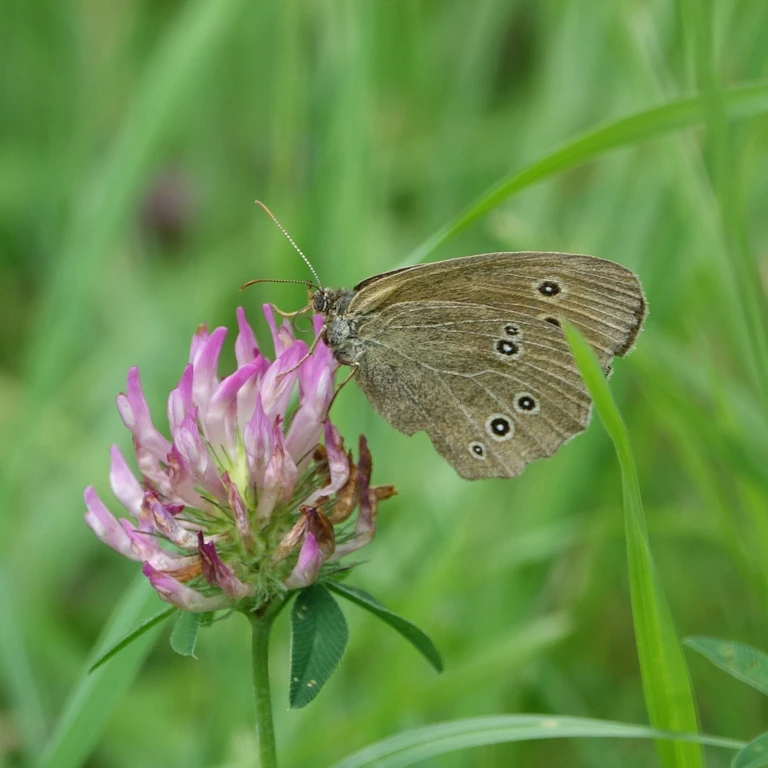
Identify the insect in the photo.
Aphantopus hyperantus
